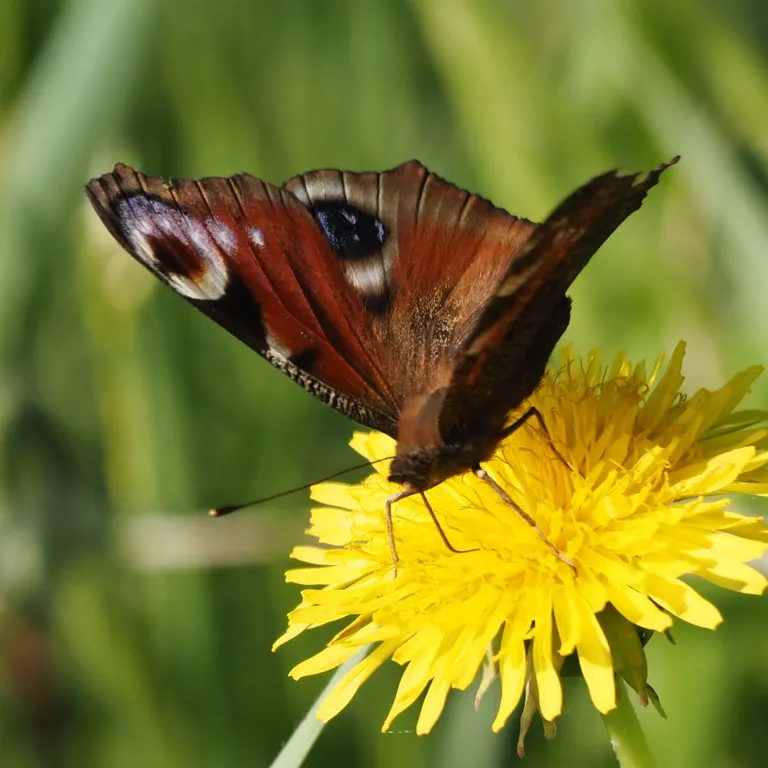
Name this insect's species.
Aglais io
